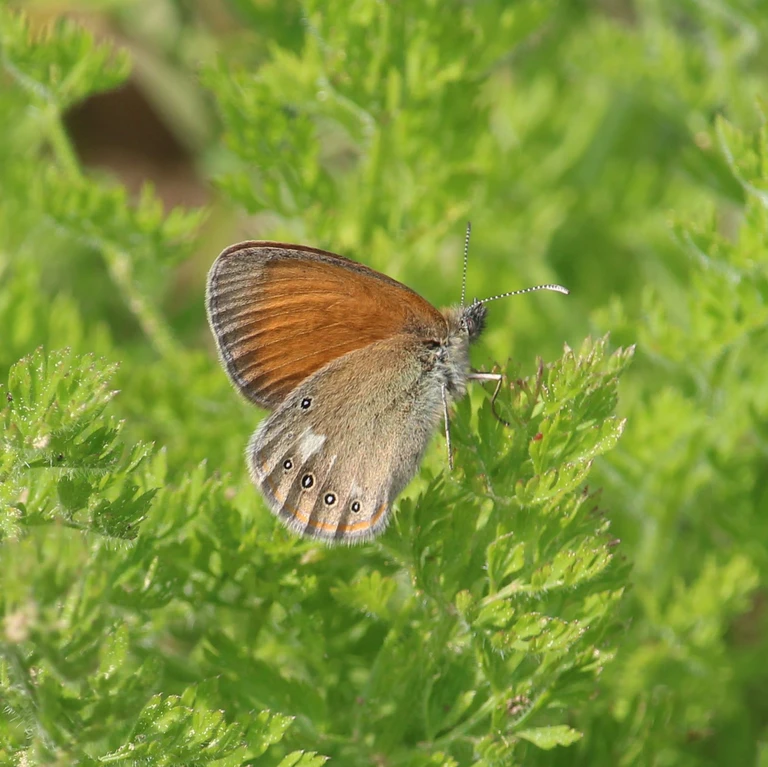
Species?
Coenonympha glycerion (also Coenonympha iphis)
